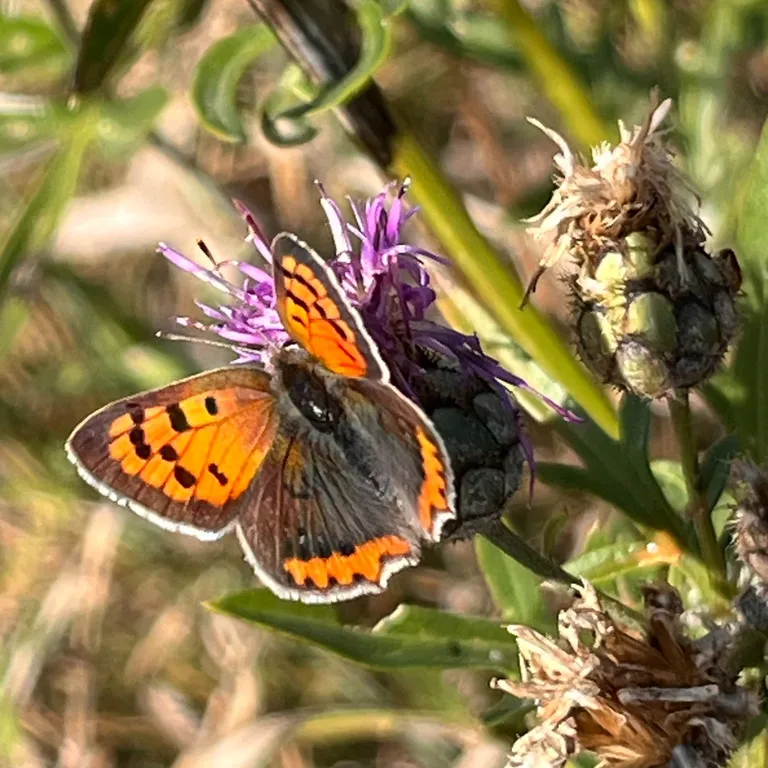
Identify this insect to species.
Lycaena phlaeas
